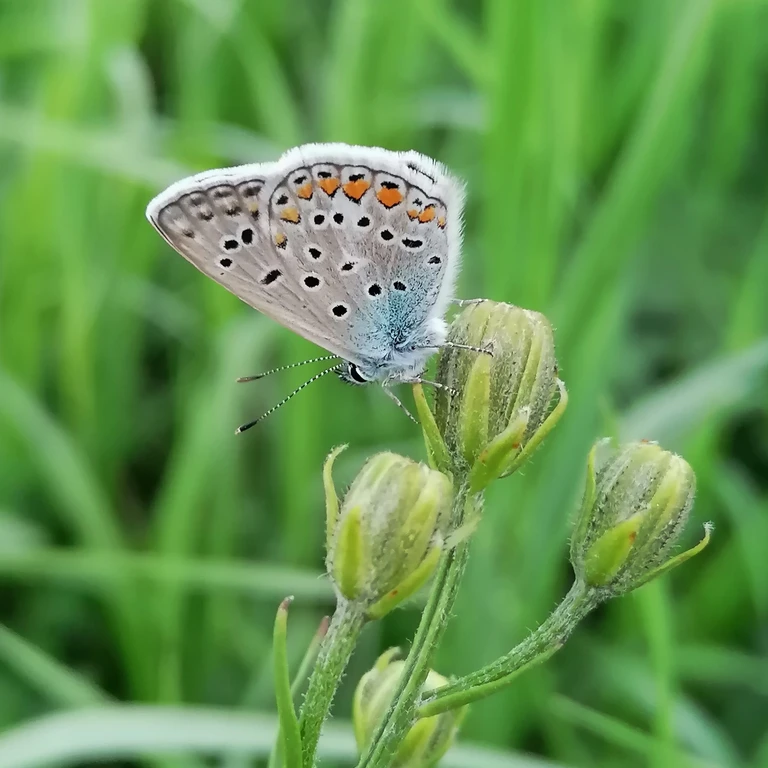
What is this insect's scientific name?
Polyommatus icarus
